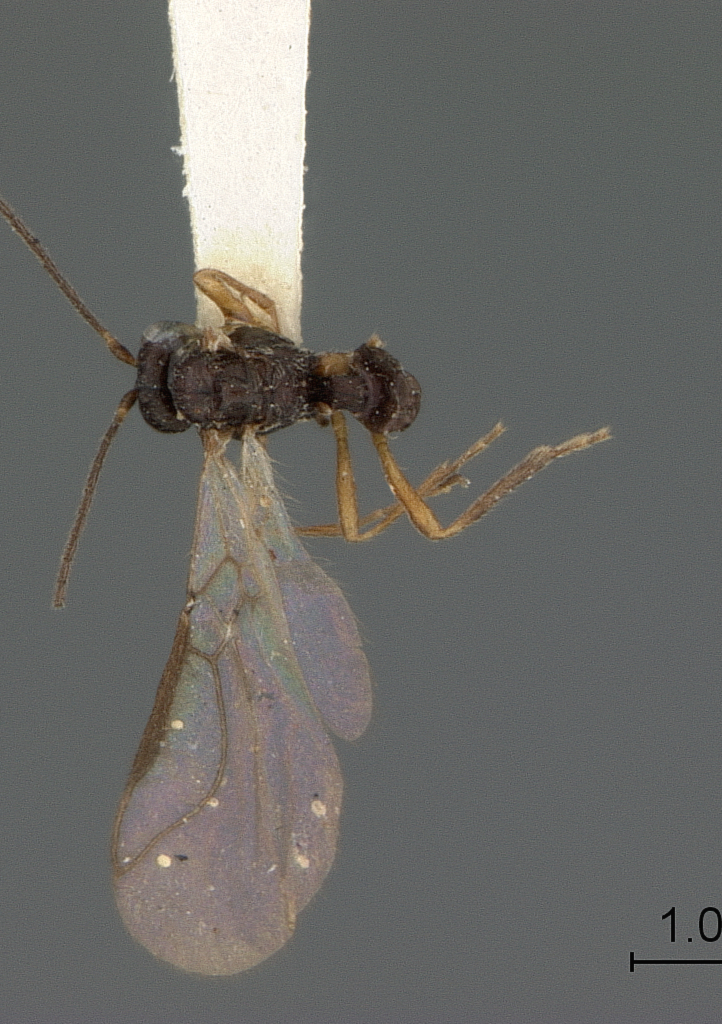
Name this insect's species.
Liposcia dubiosa
